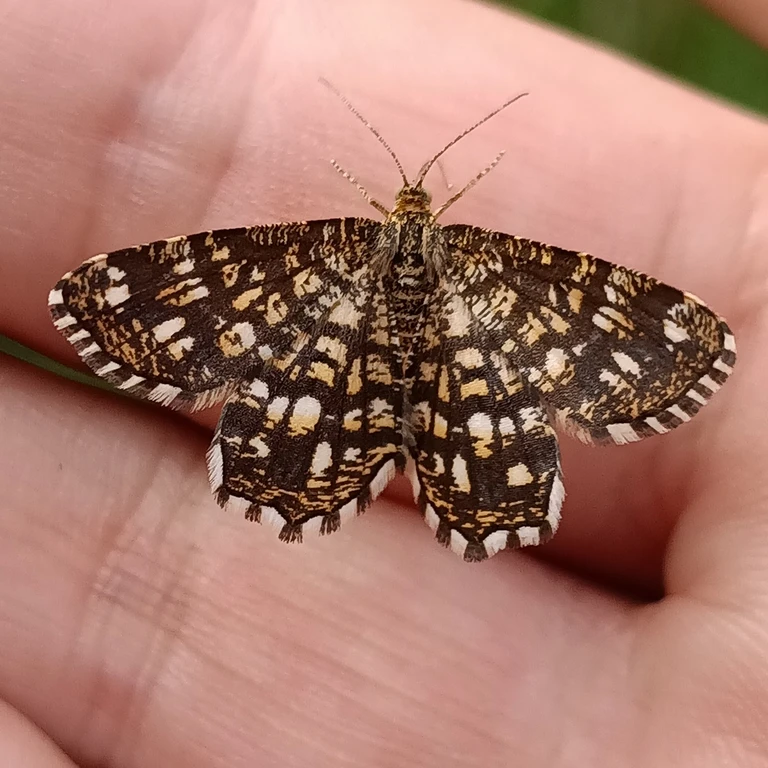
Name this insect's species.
Chiasmia clathrata
